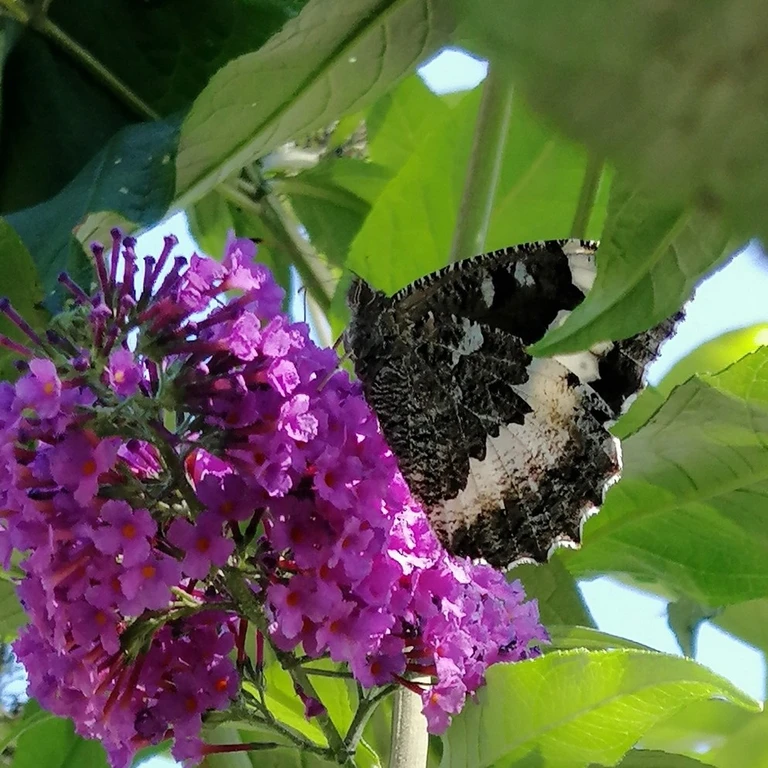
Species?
Brintesia circe
